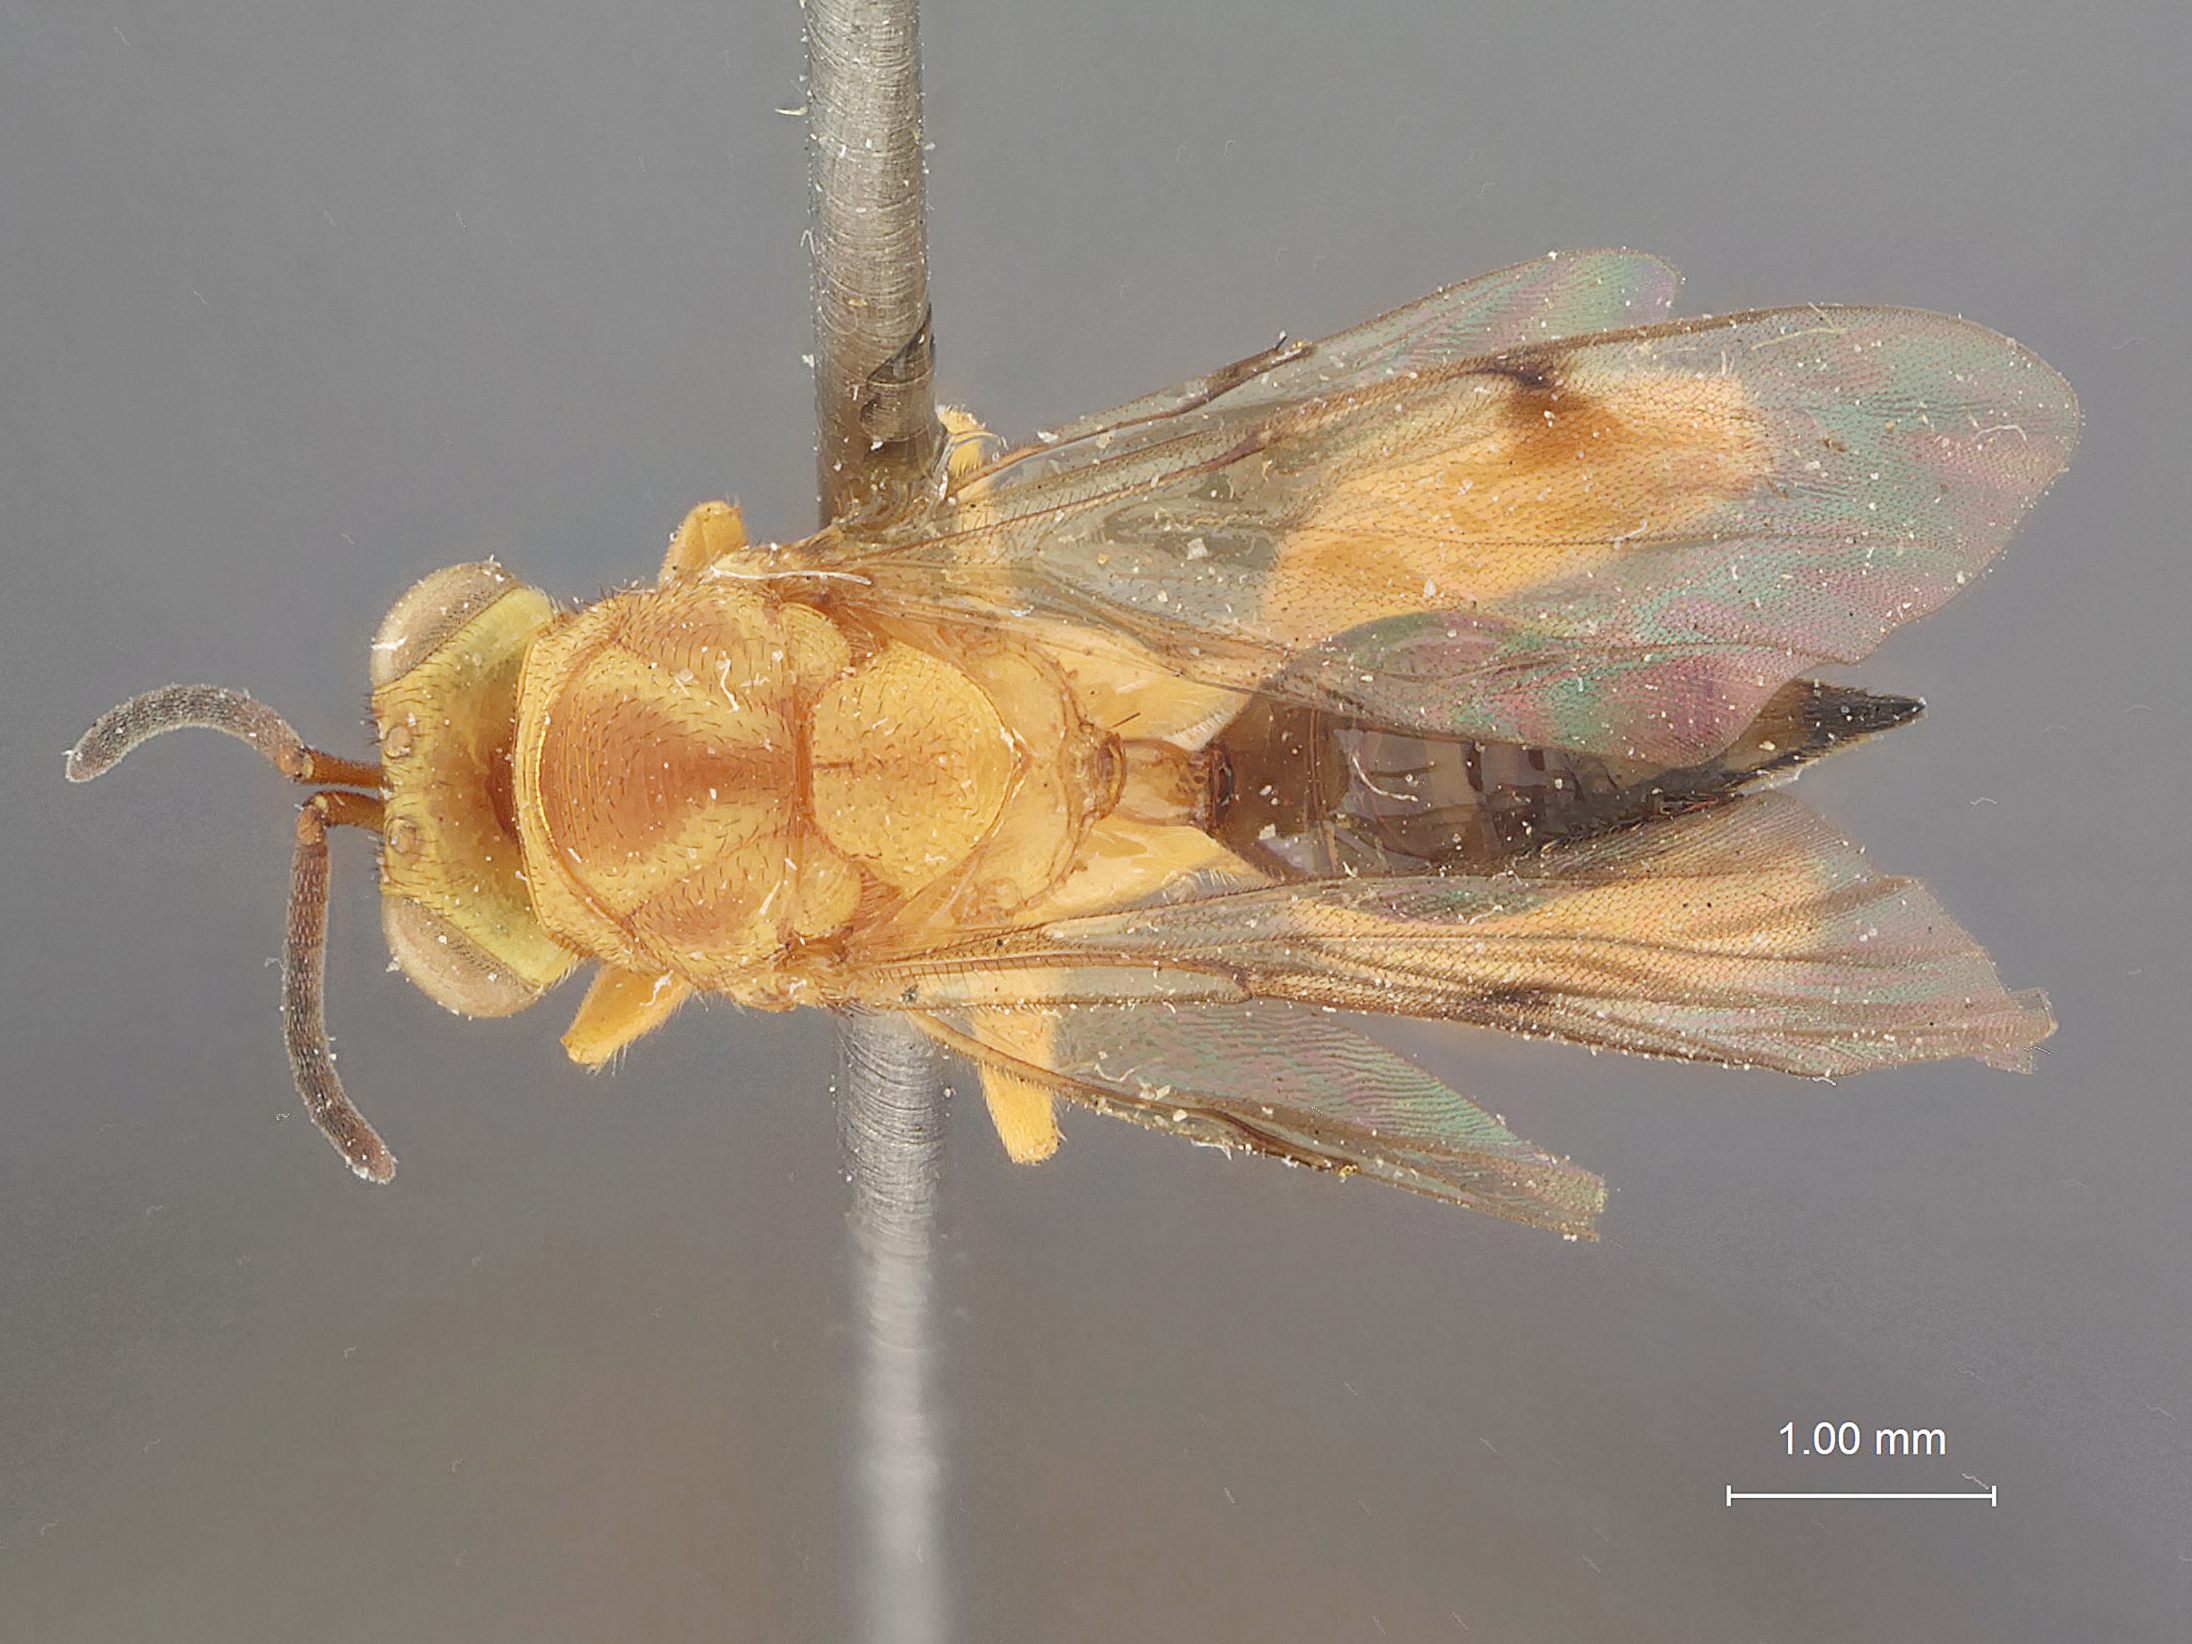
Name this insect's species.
Conura igneopatruelis
